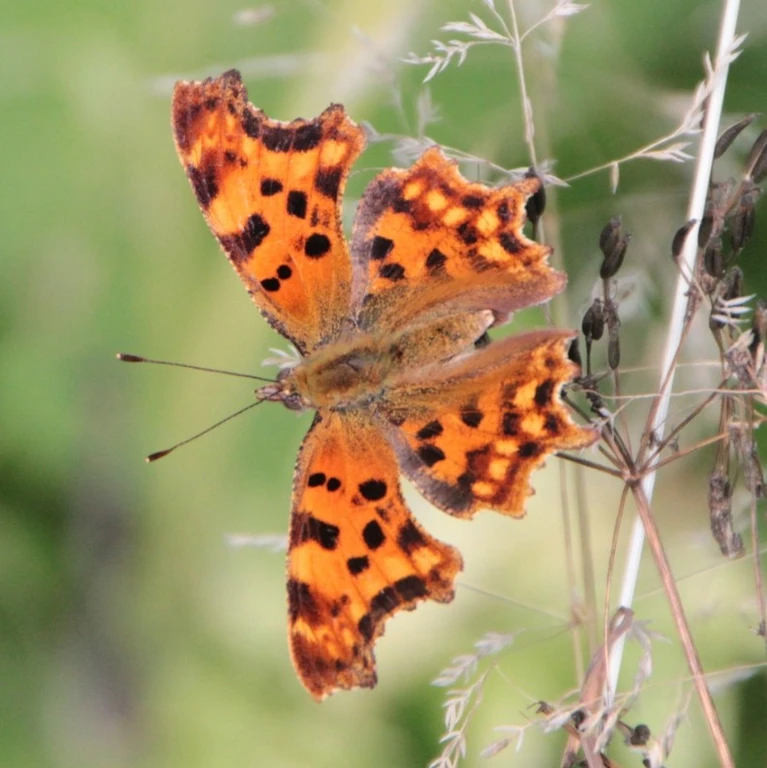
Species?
Polygonia c-album
